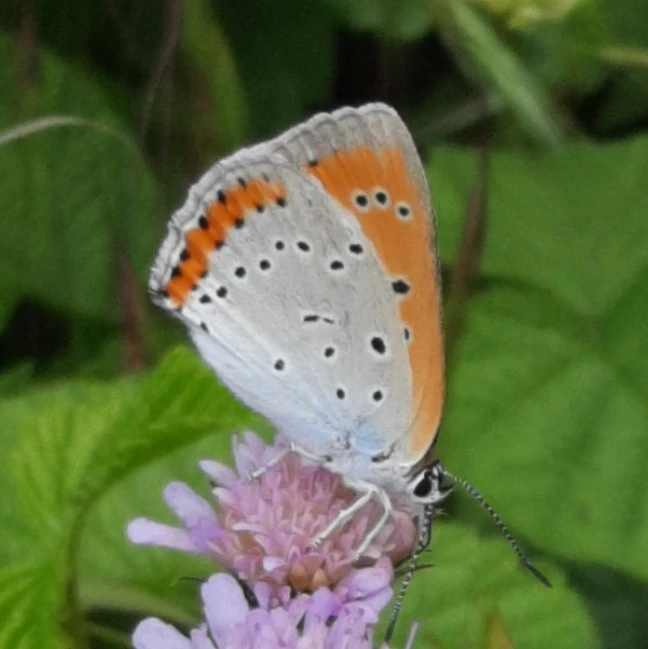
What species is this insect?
Lycaena dispar
